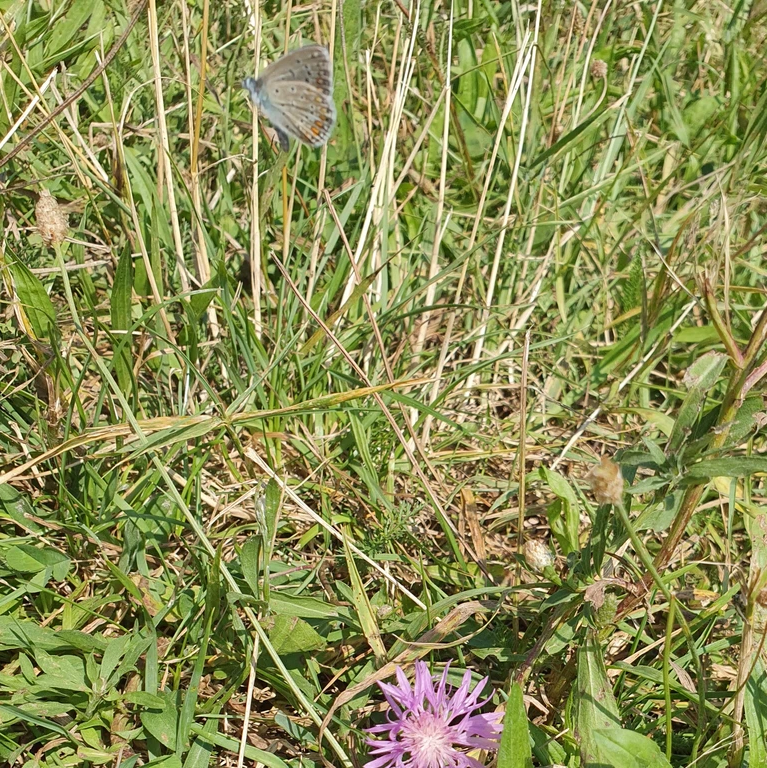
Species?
Polyommatus icarus
